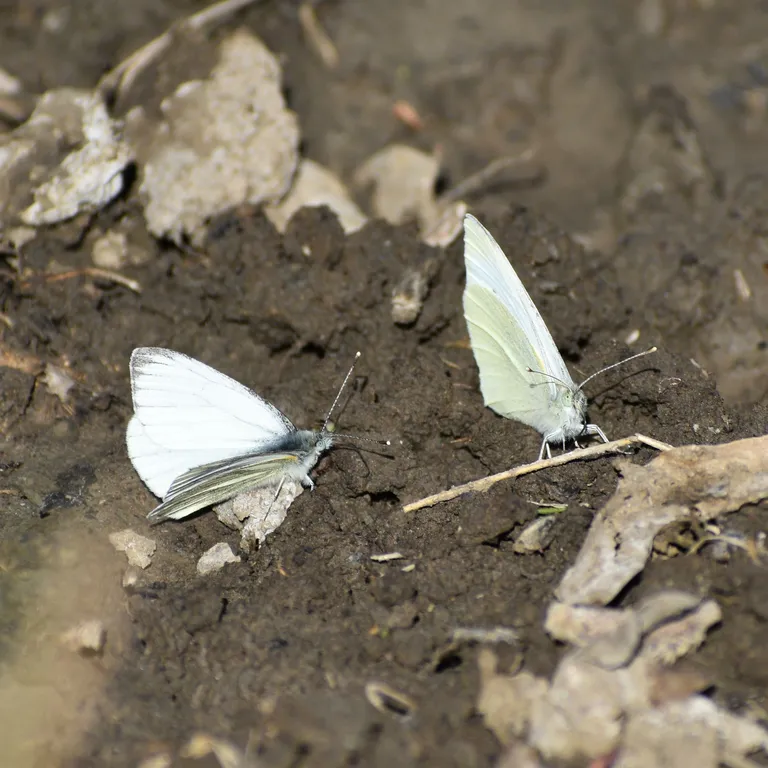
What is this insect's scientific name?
Pieris napi
